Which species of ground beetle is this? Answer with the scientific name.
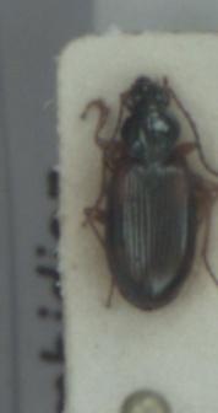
Bembidion tetracolum
